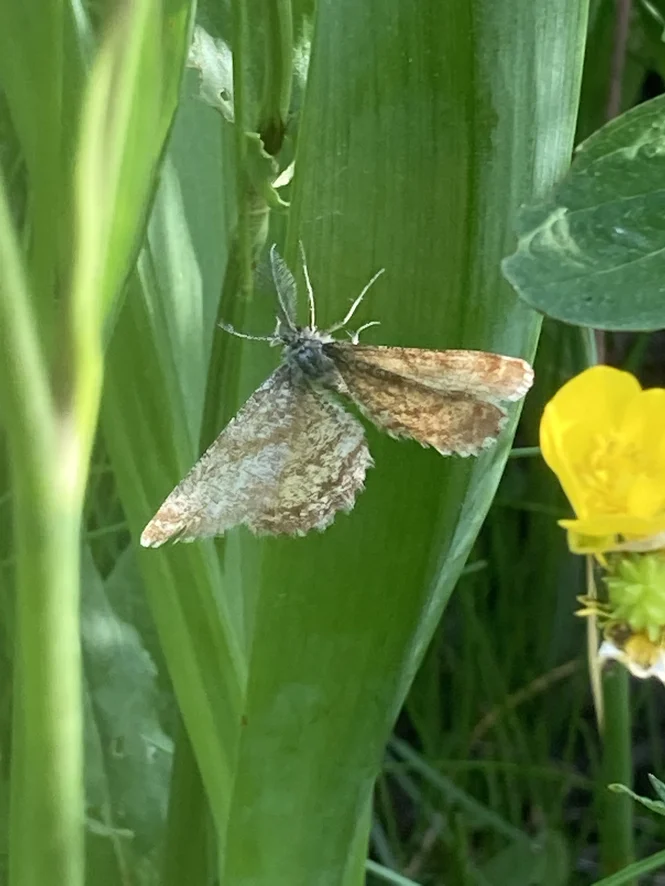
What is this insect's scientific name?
Ematurga atomaria
